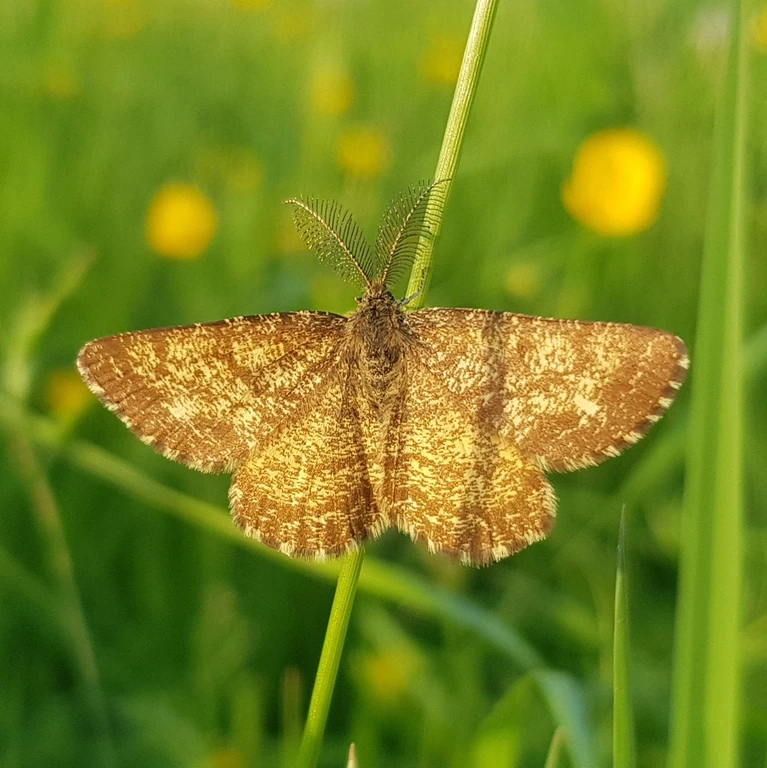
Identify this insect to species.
Ematurga atomaria
